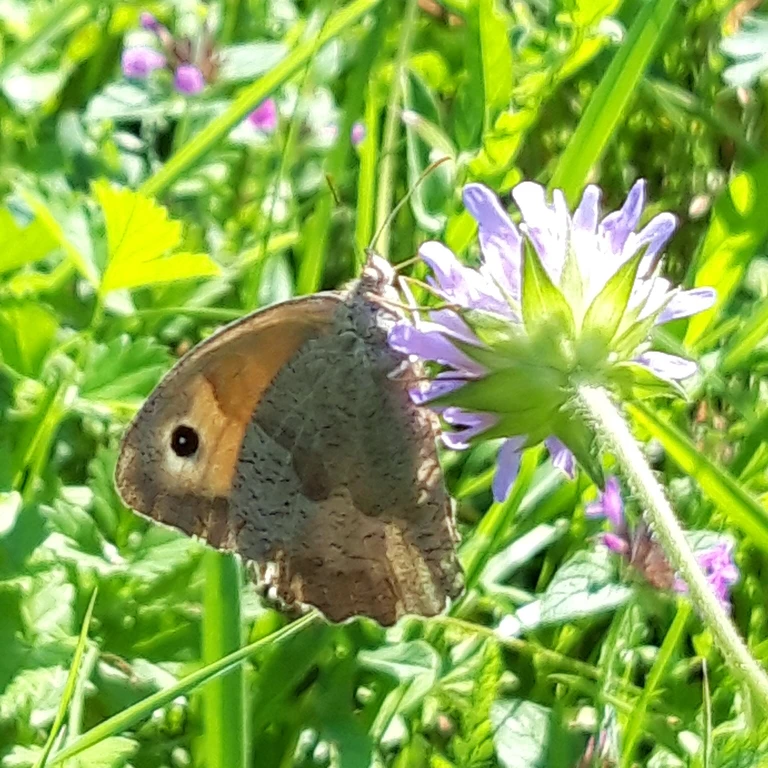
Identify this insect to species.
Maniola jurtina
